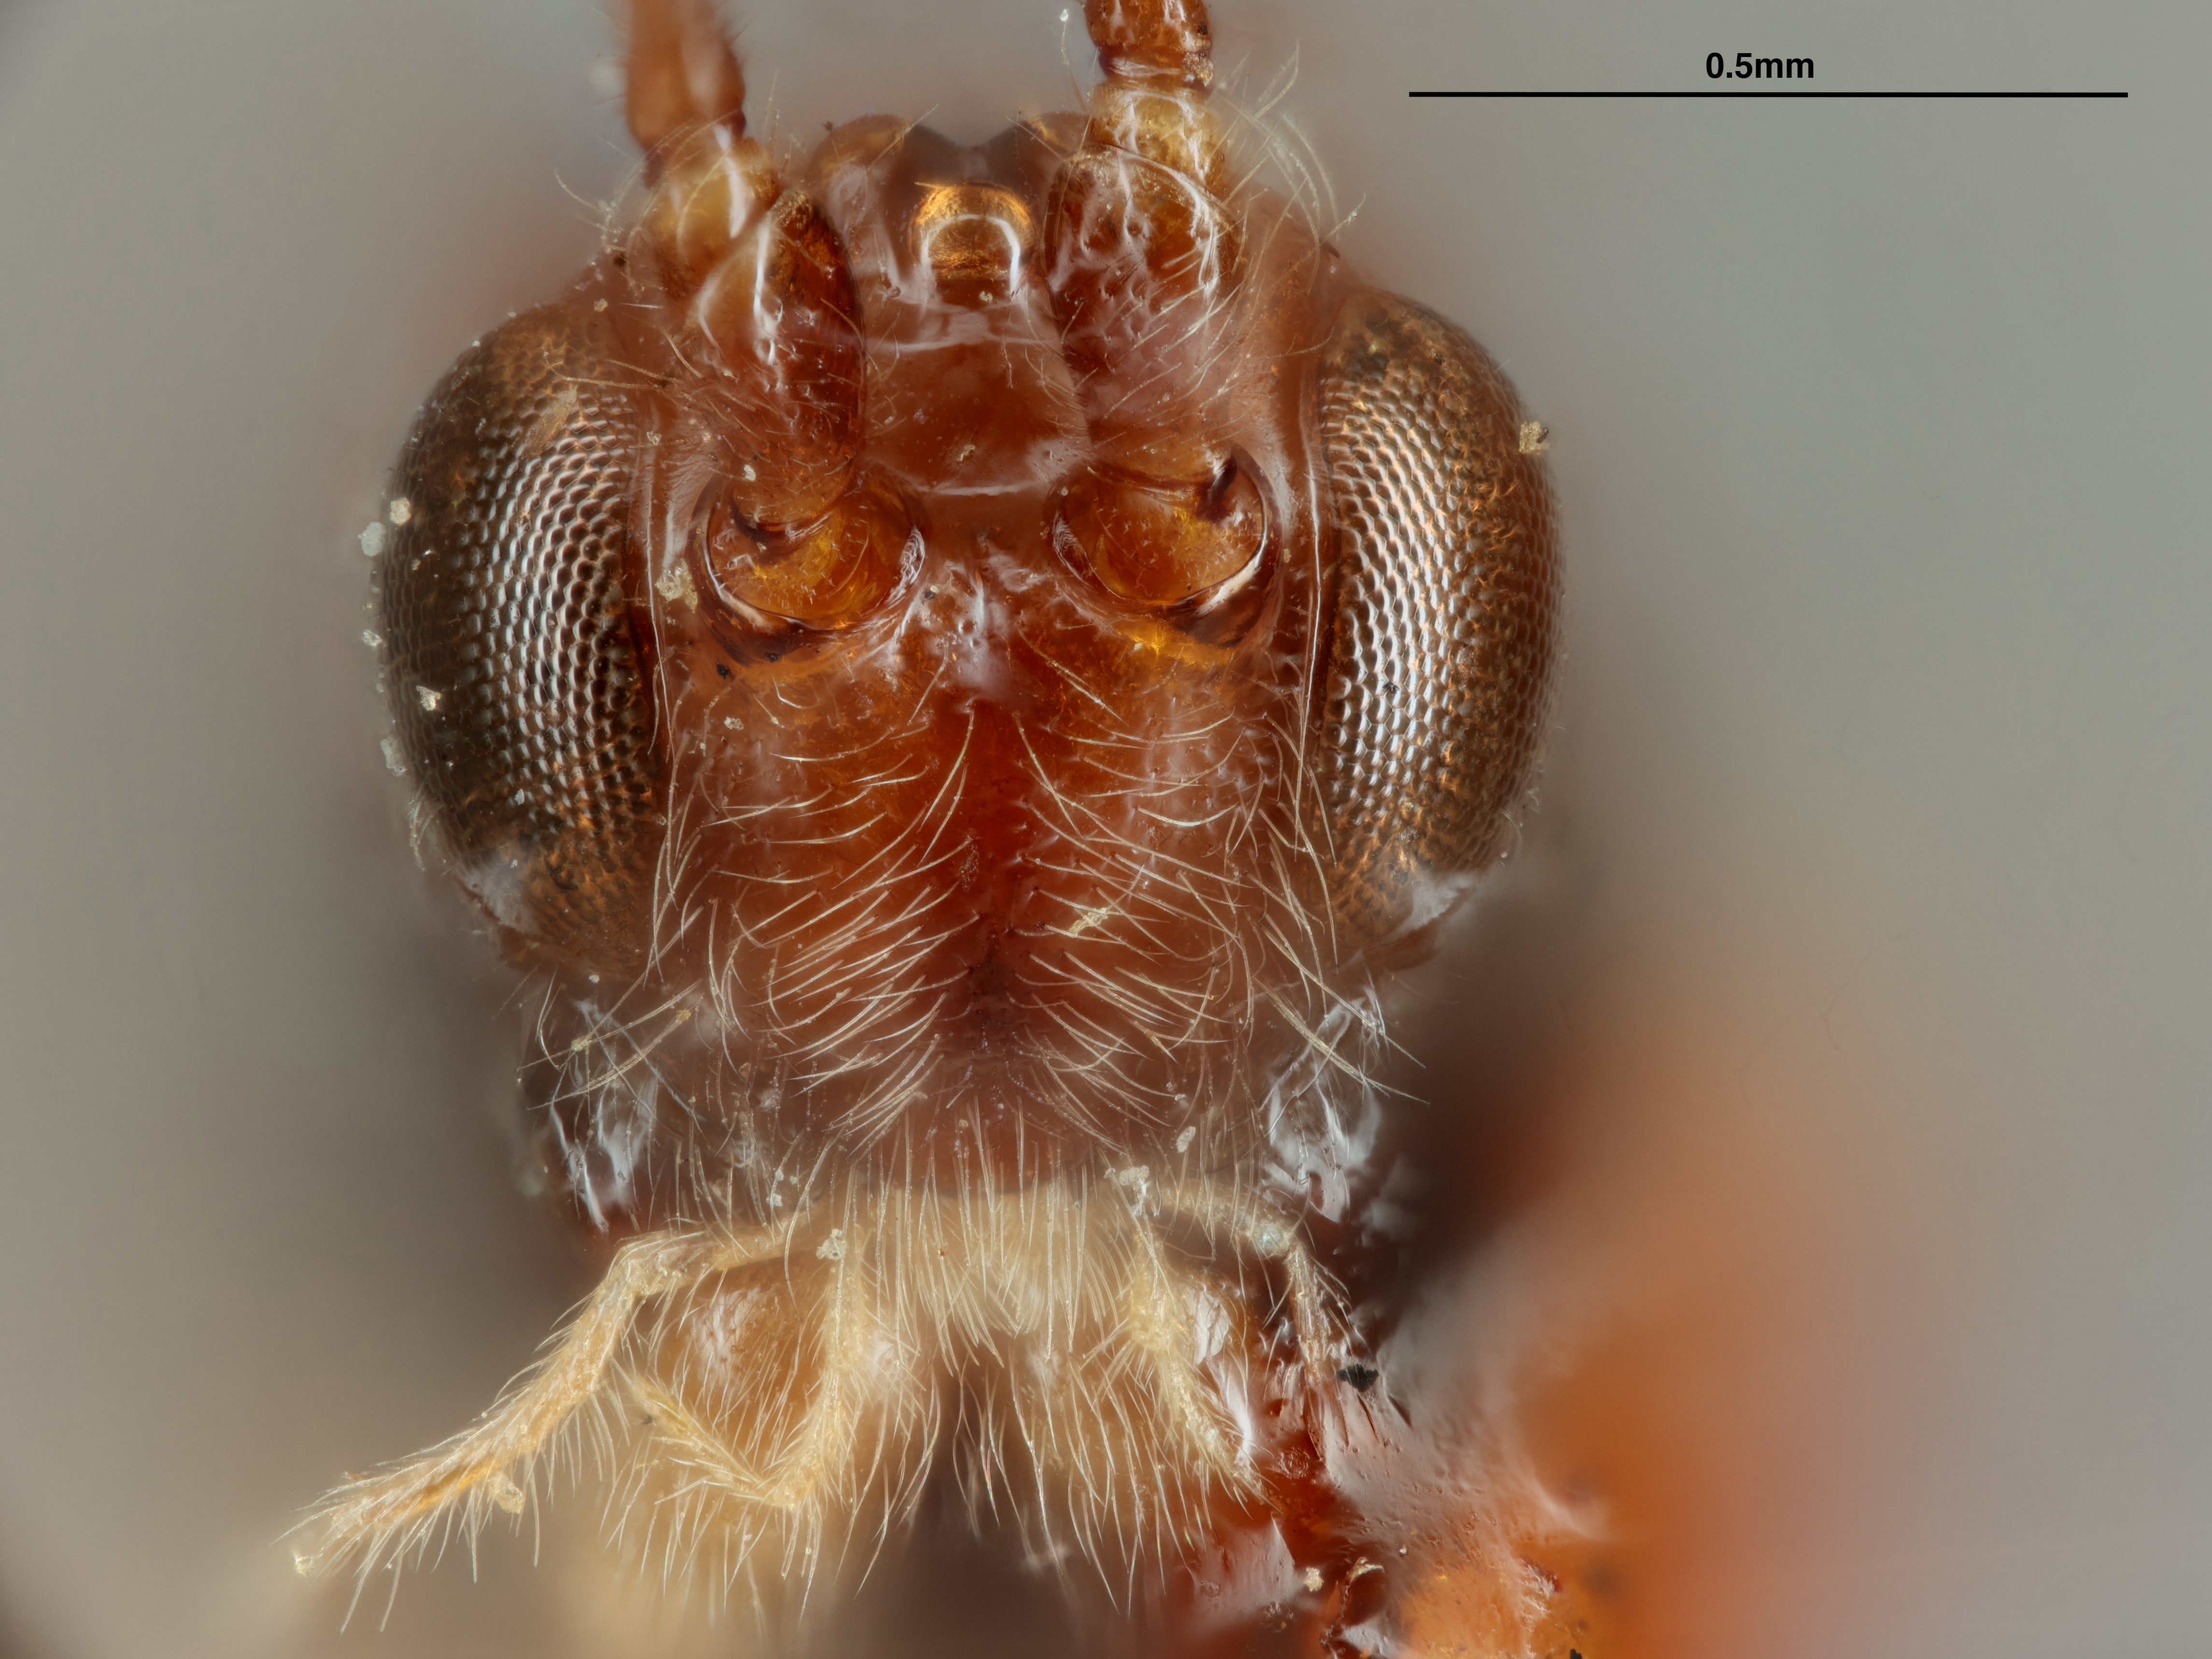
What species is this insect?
Phaenocarpa vegeta
